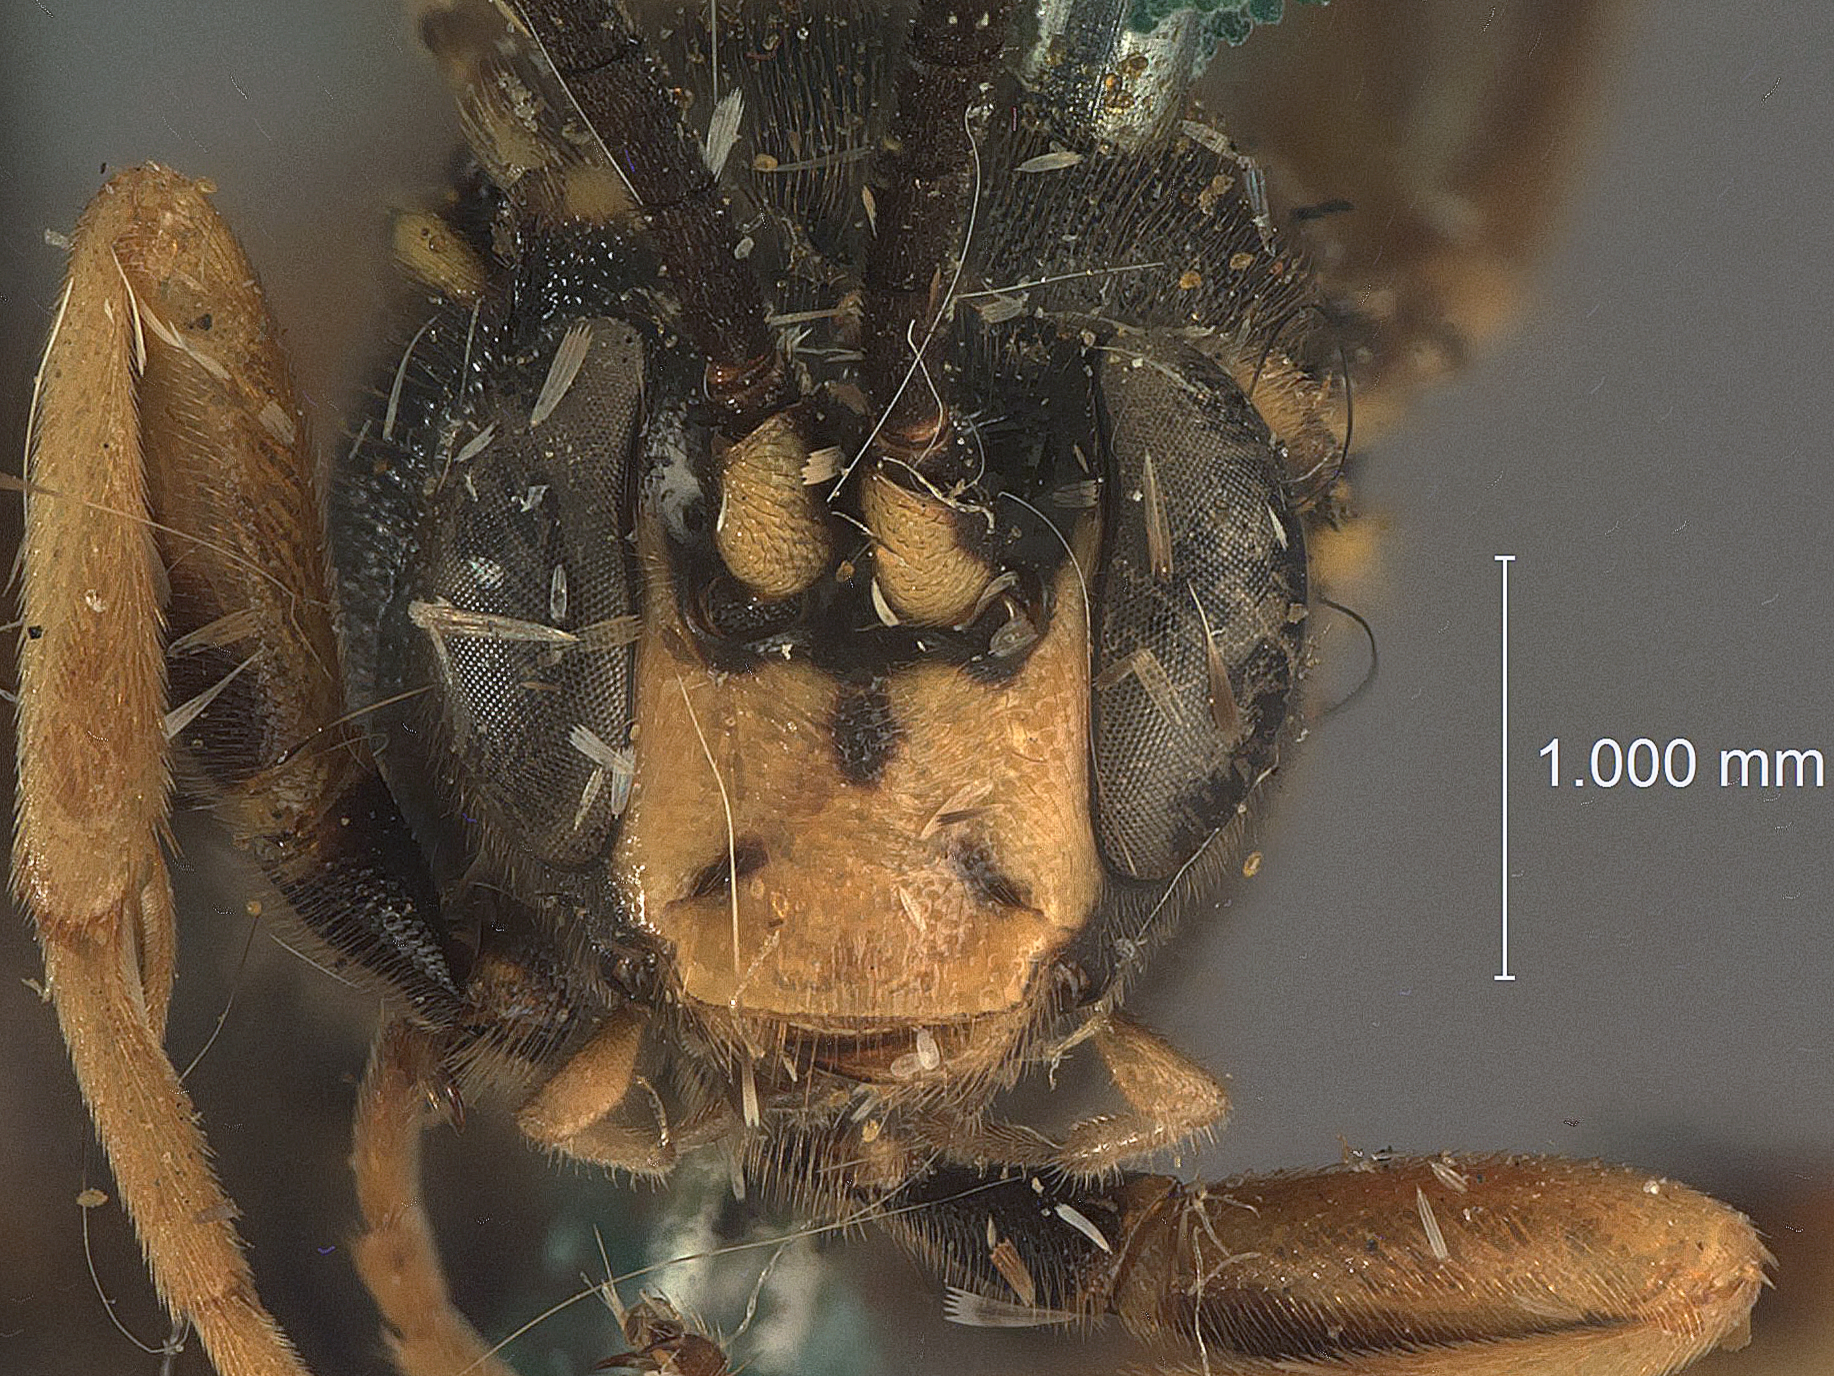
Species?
Ichneumon kodiakensis
